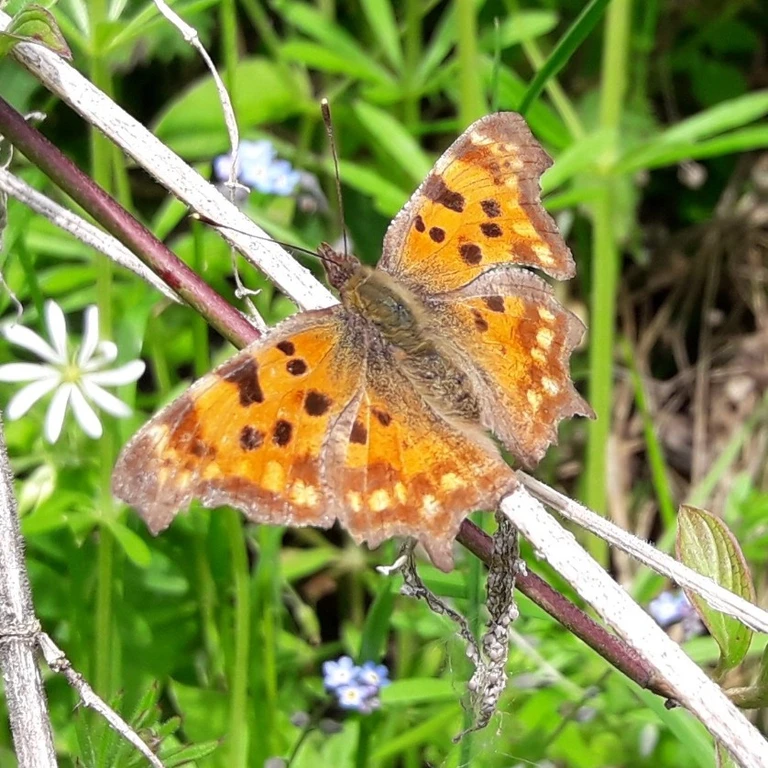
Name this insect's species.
Polygonia c-album
